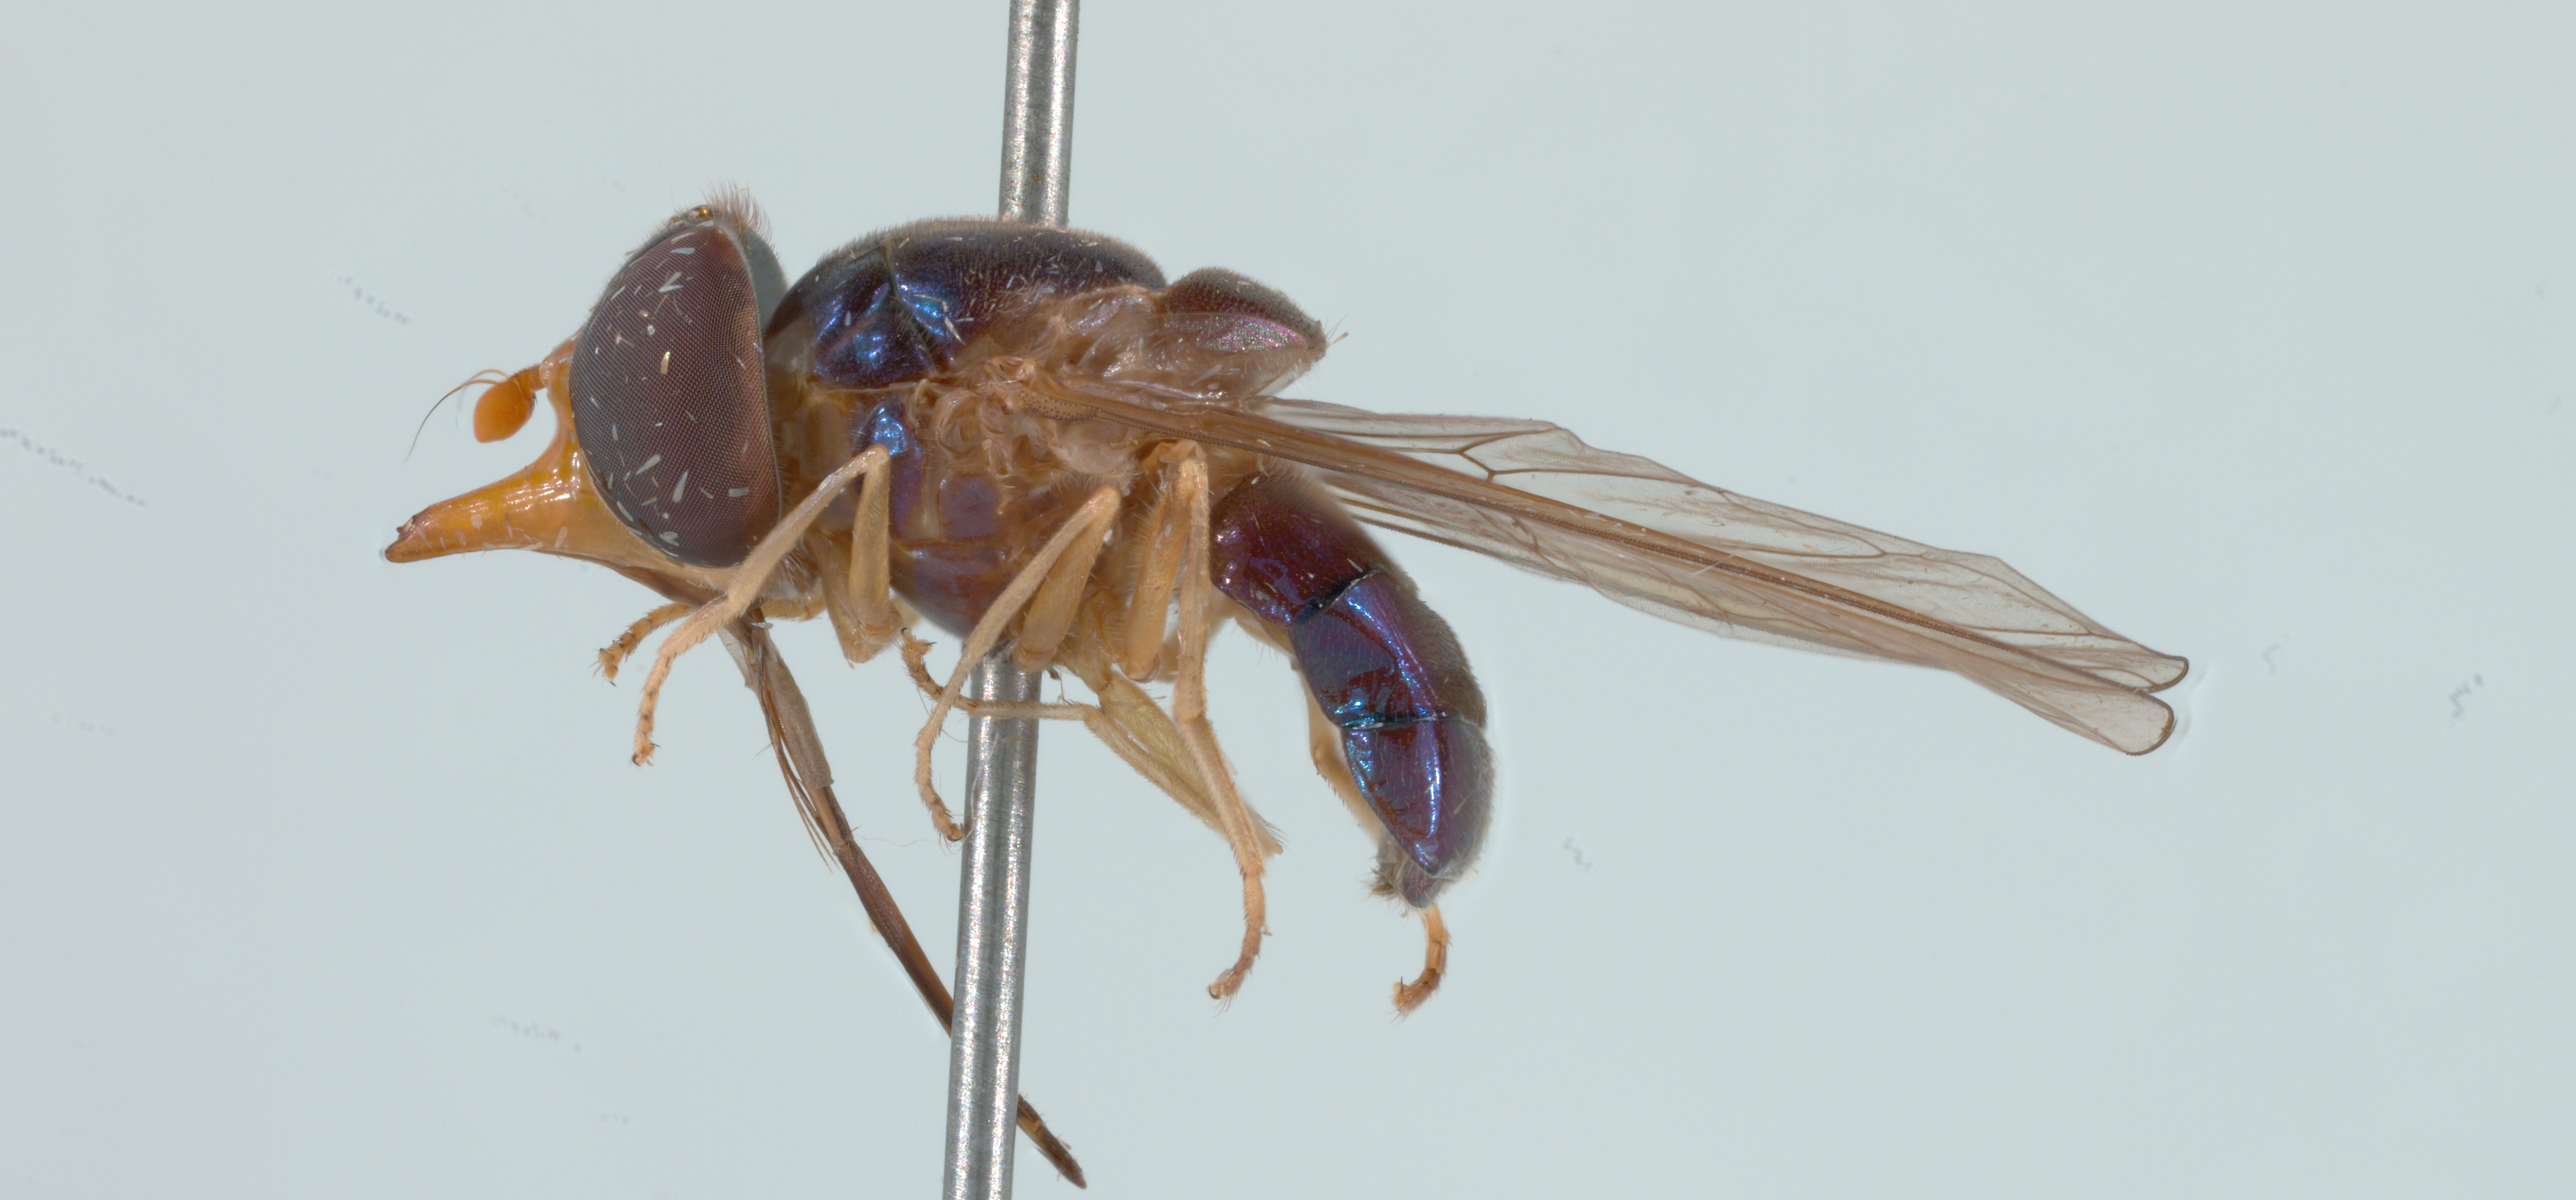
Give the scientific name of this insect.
Rhingia caerulescens
